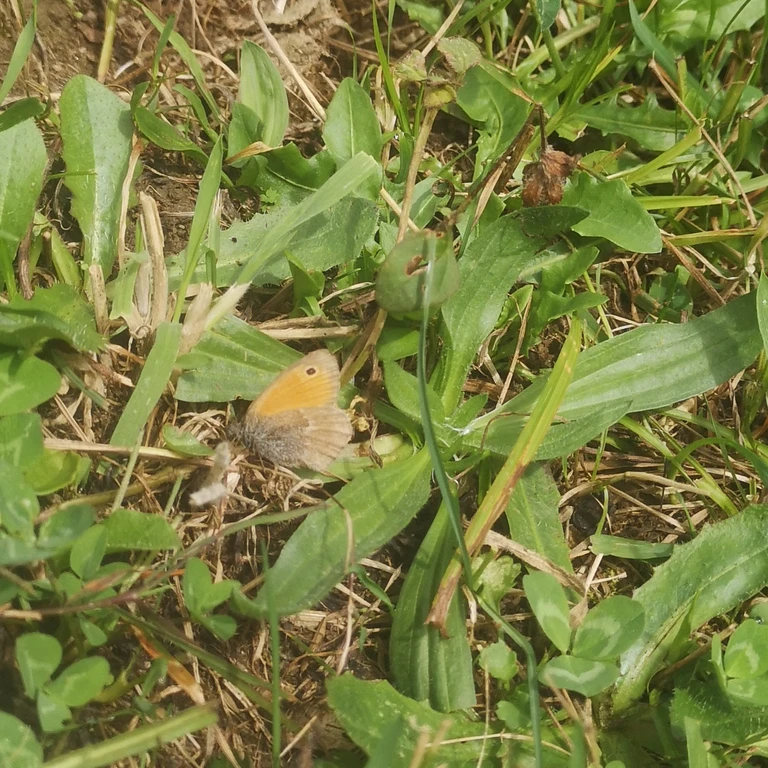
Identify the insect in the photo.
Coenonympha pamphilus
